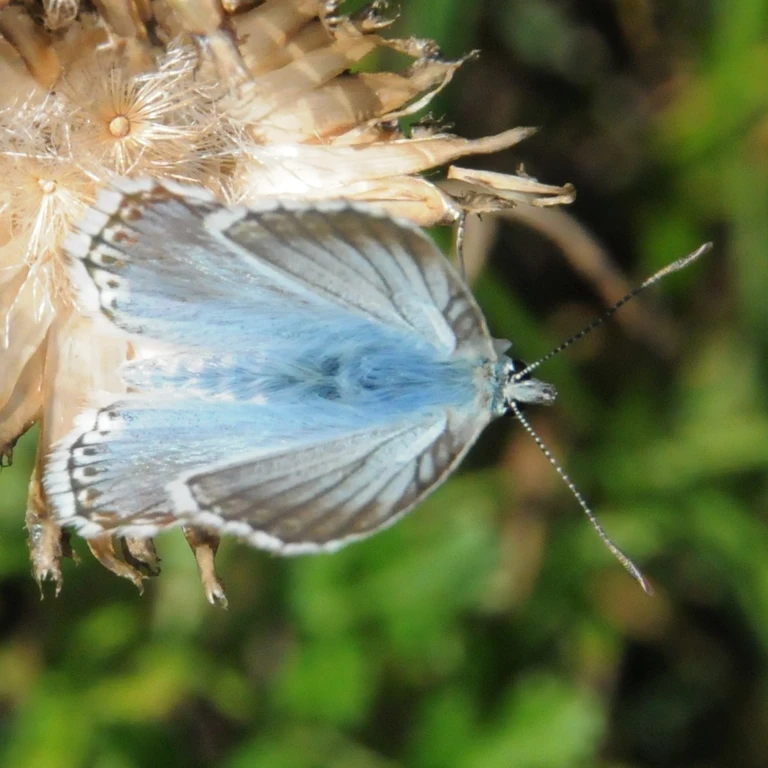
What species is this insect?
Lysandra coridon
